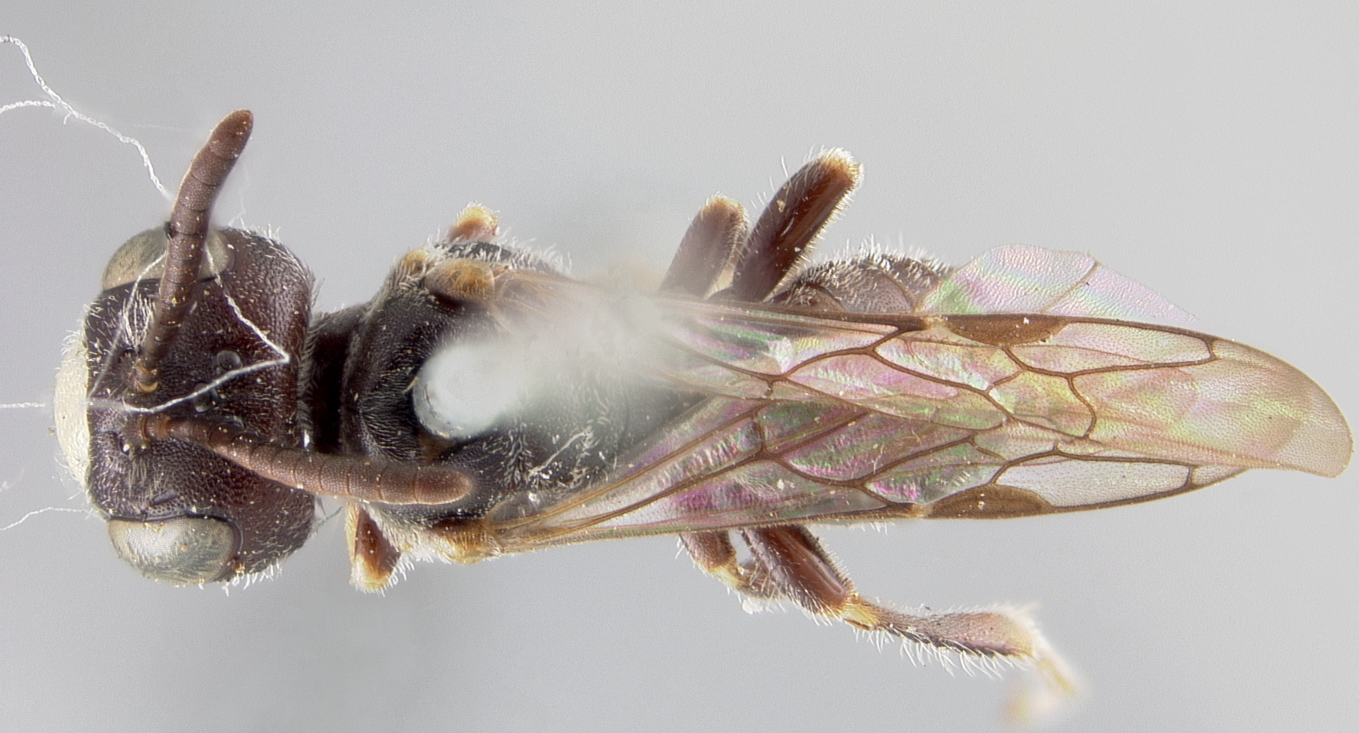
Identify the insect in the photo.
Calliopsis townsendi
